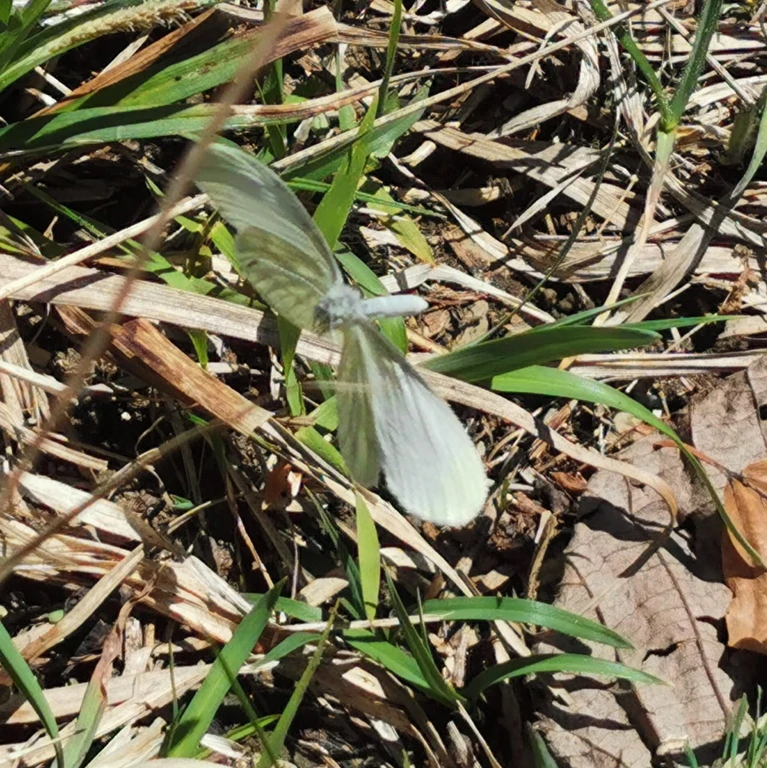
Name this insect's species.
Leptidea sinapis/juvernica
